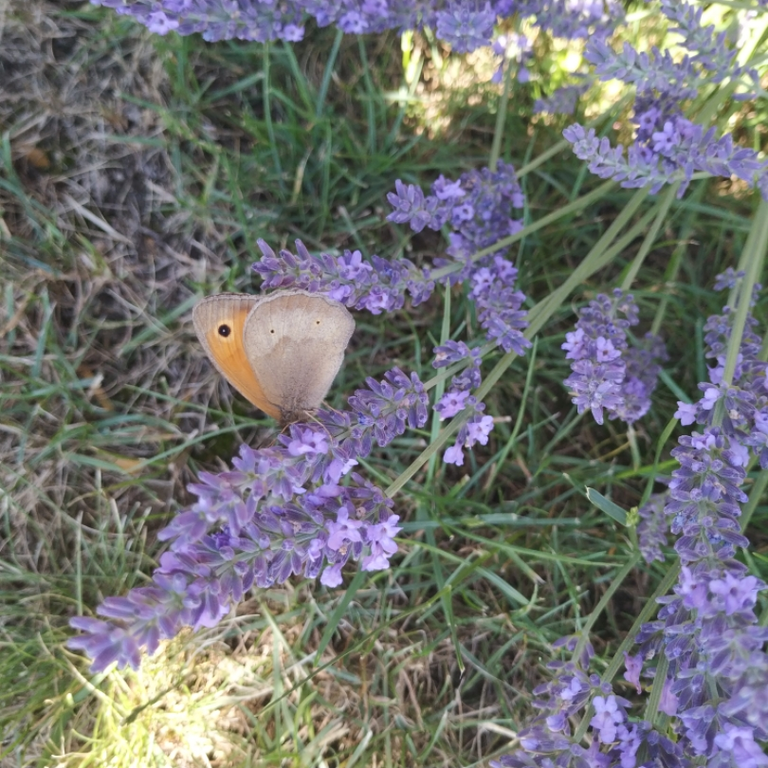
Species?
Maniola jurtina
